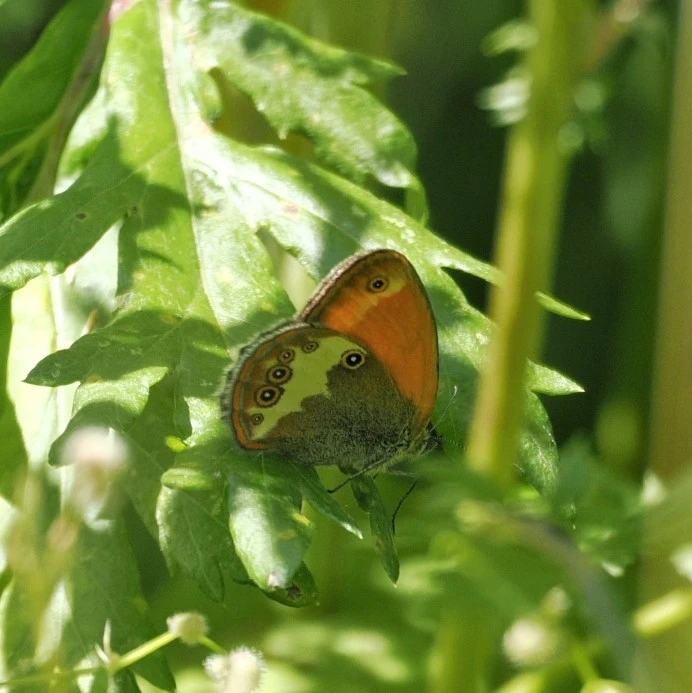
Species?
Coenonympha arcania
